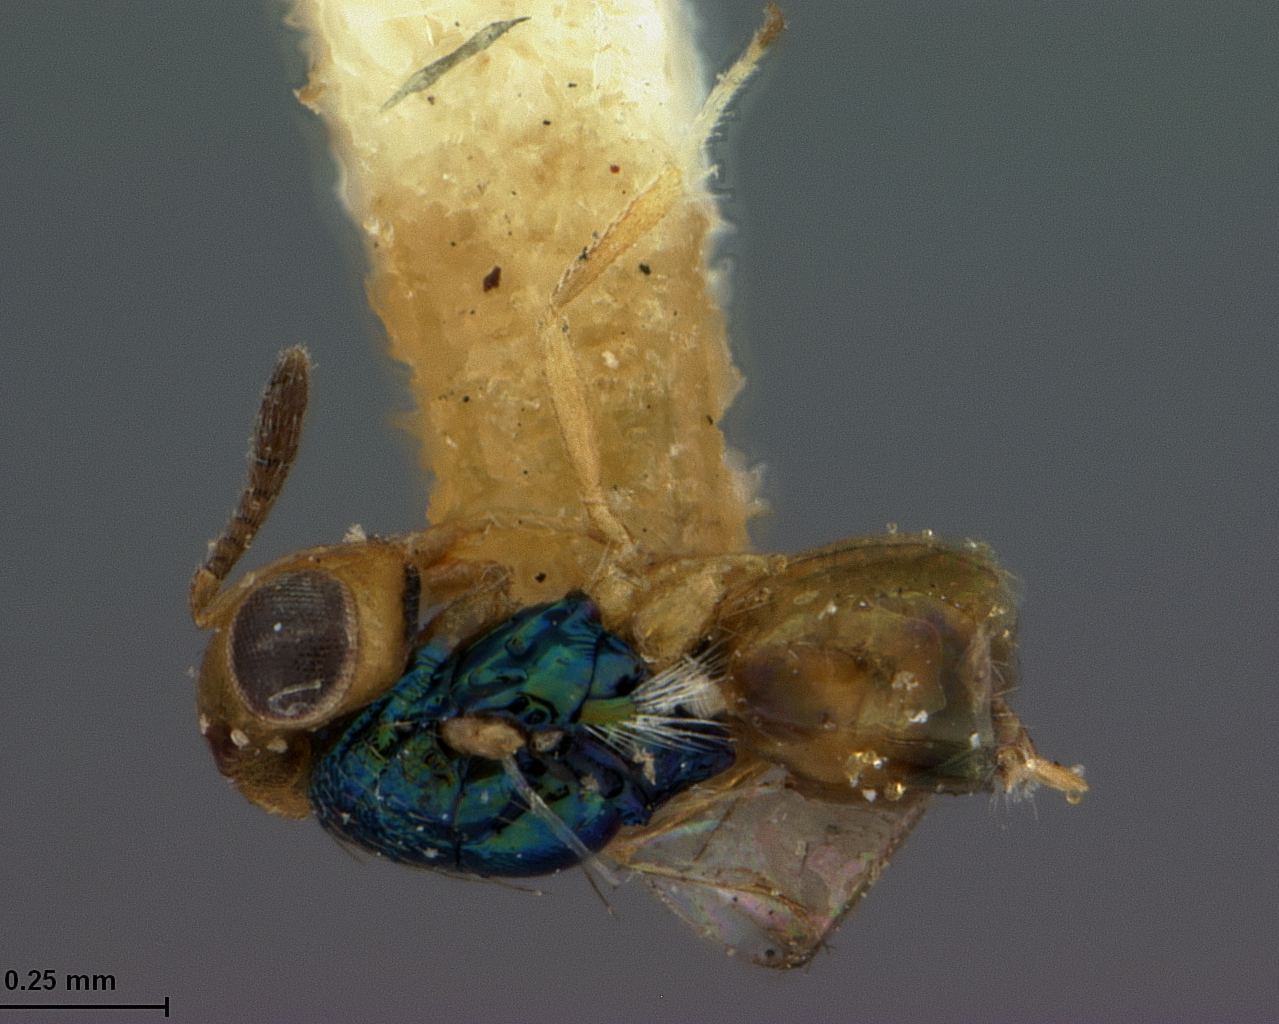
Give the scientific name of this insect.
Aphobetoideus comperei
